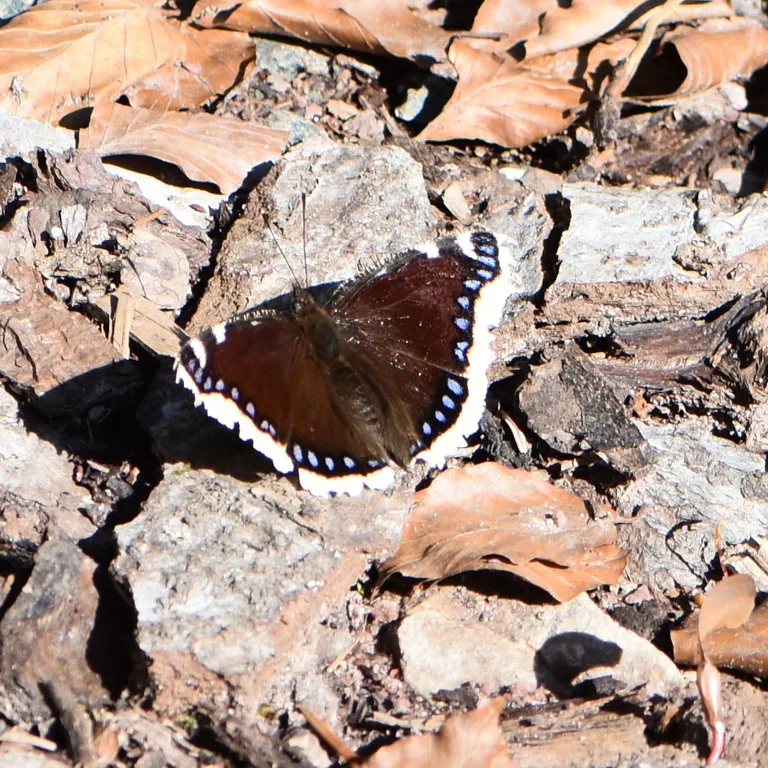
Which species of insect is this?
Nymphalis antiopa
